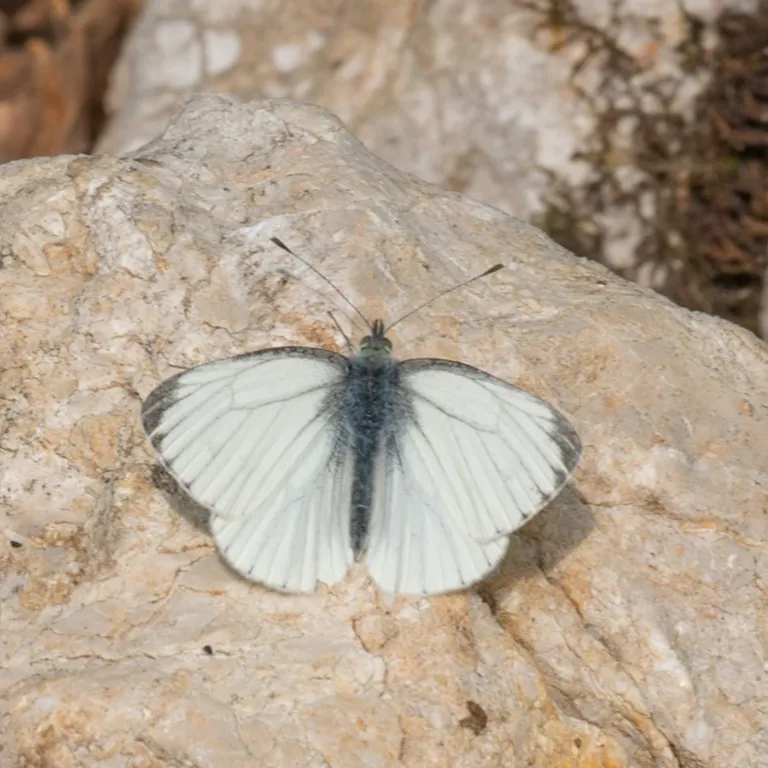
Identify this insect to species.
Pieris napi
